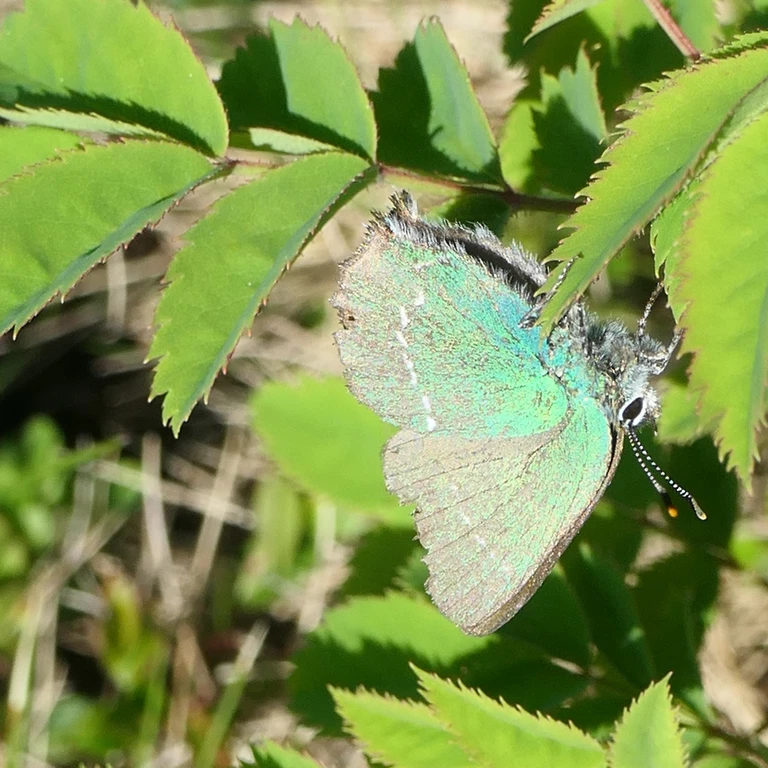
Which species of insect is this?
Callophrys rubi
